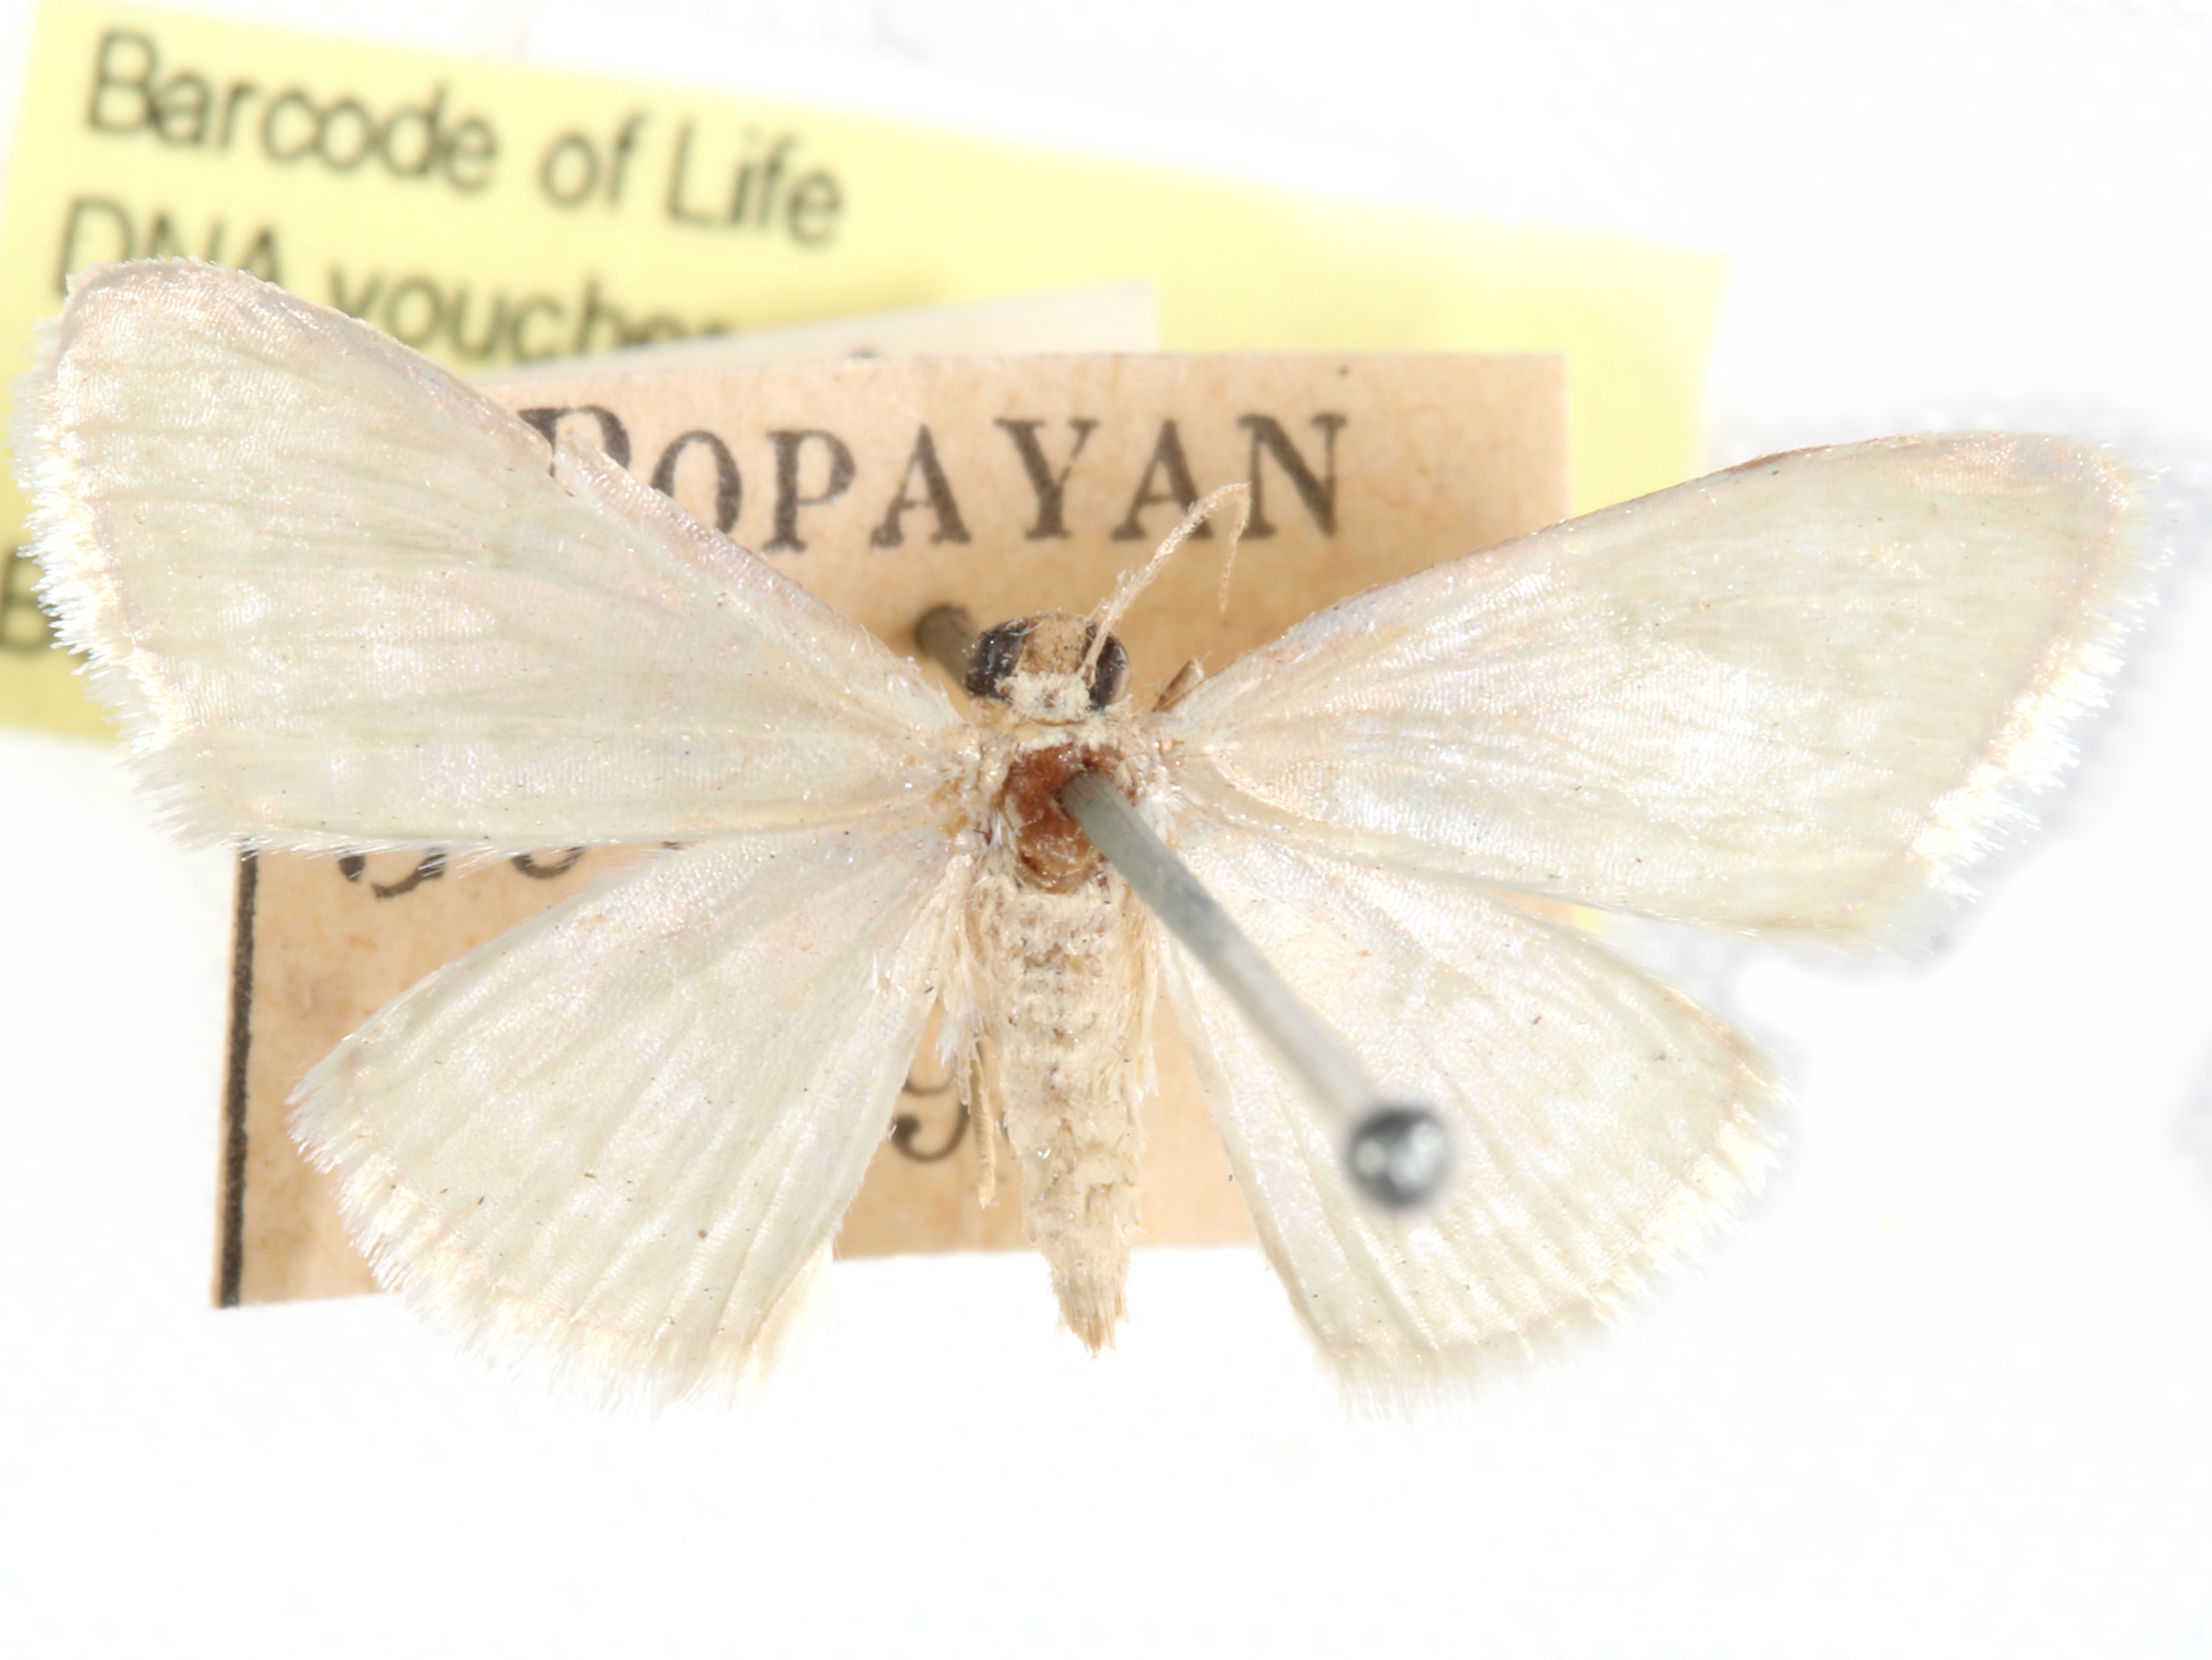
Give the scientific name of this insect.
Neonemoria thalassinata
